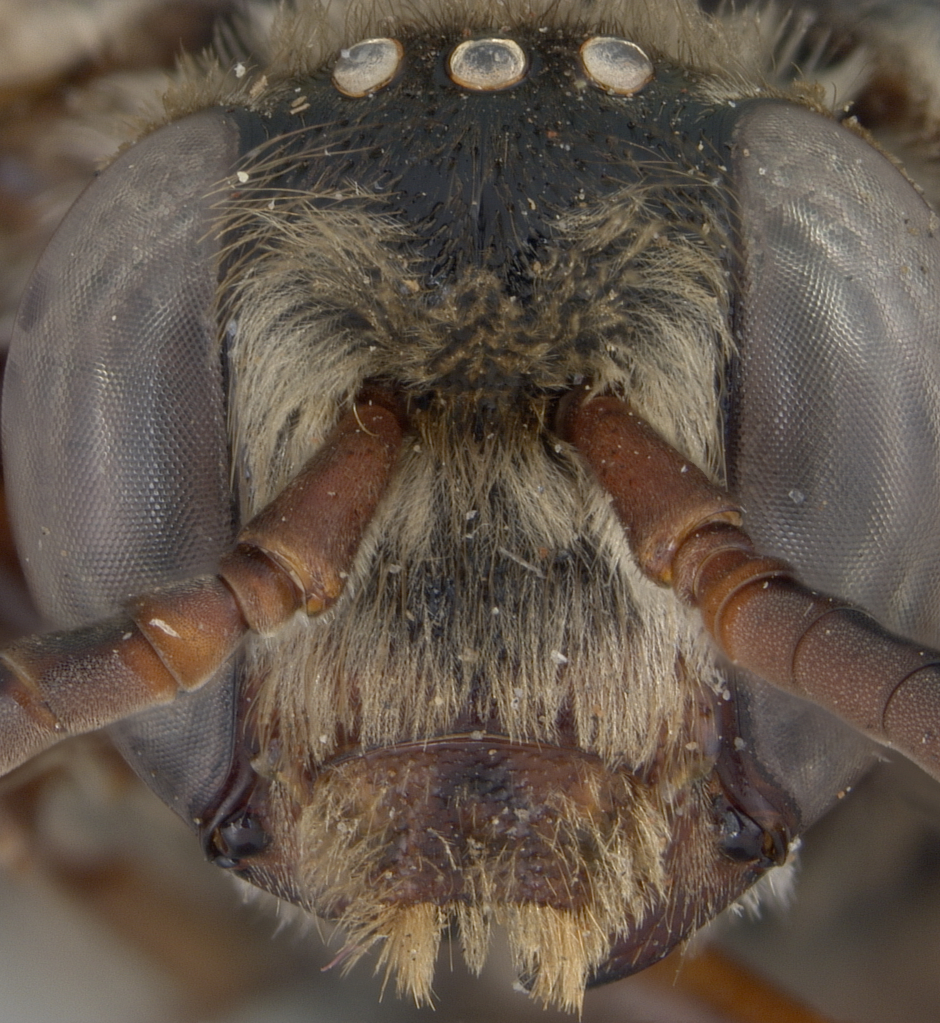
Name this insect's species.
Mesocheira bicolor
